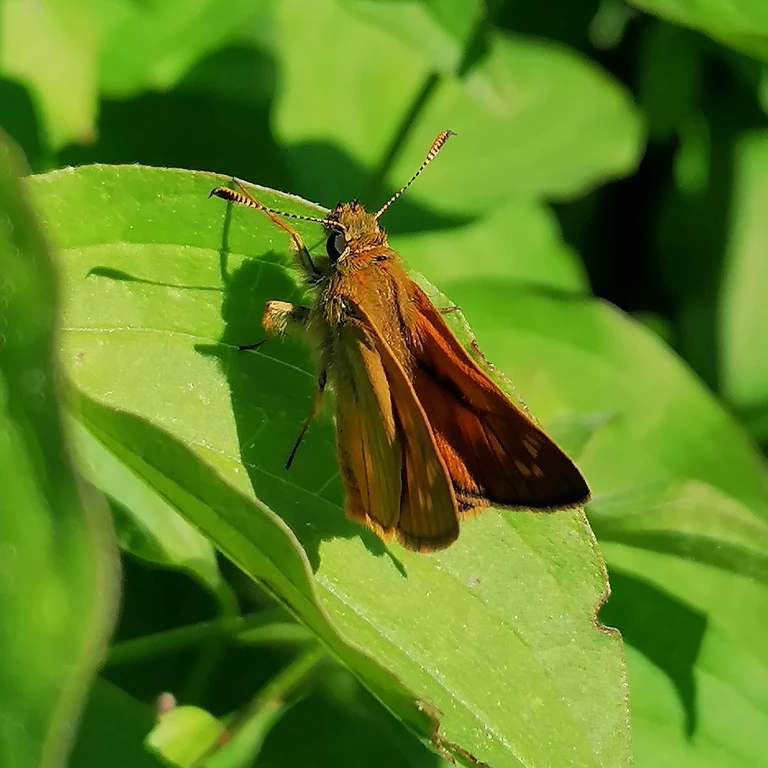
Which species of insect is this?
Ochlodes sylvanus (also Ochlodes venata)
